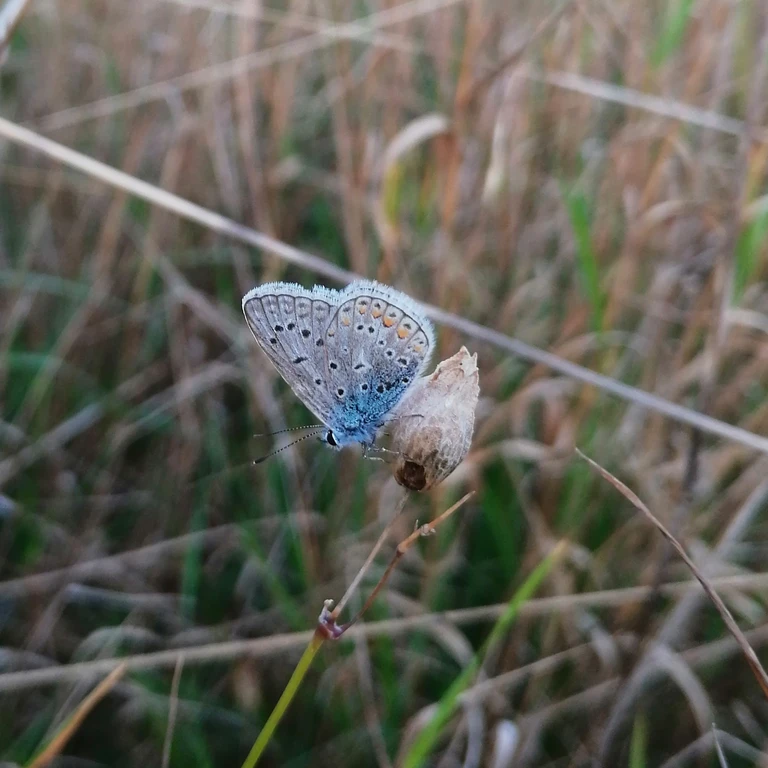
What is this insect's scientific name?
Polyommatus icarus
